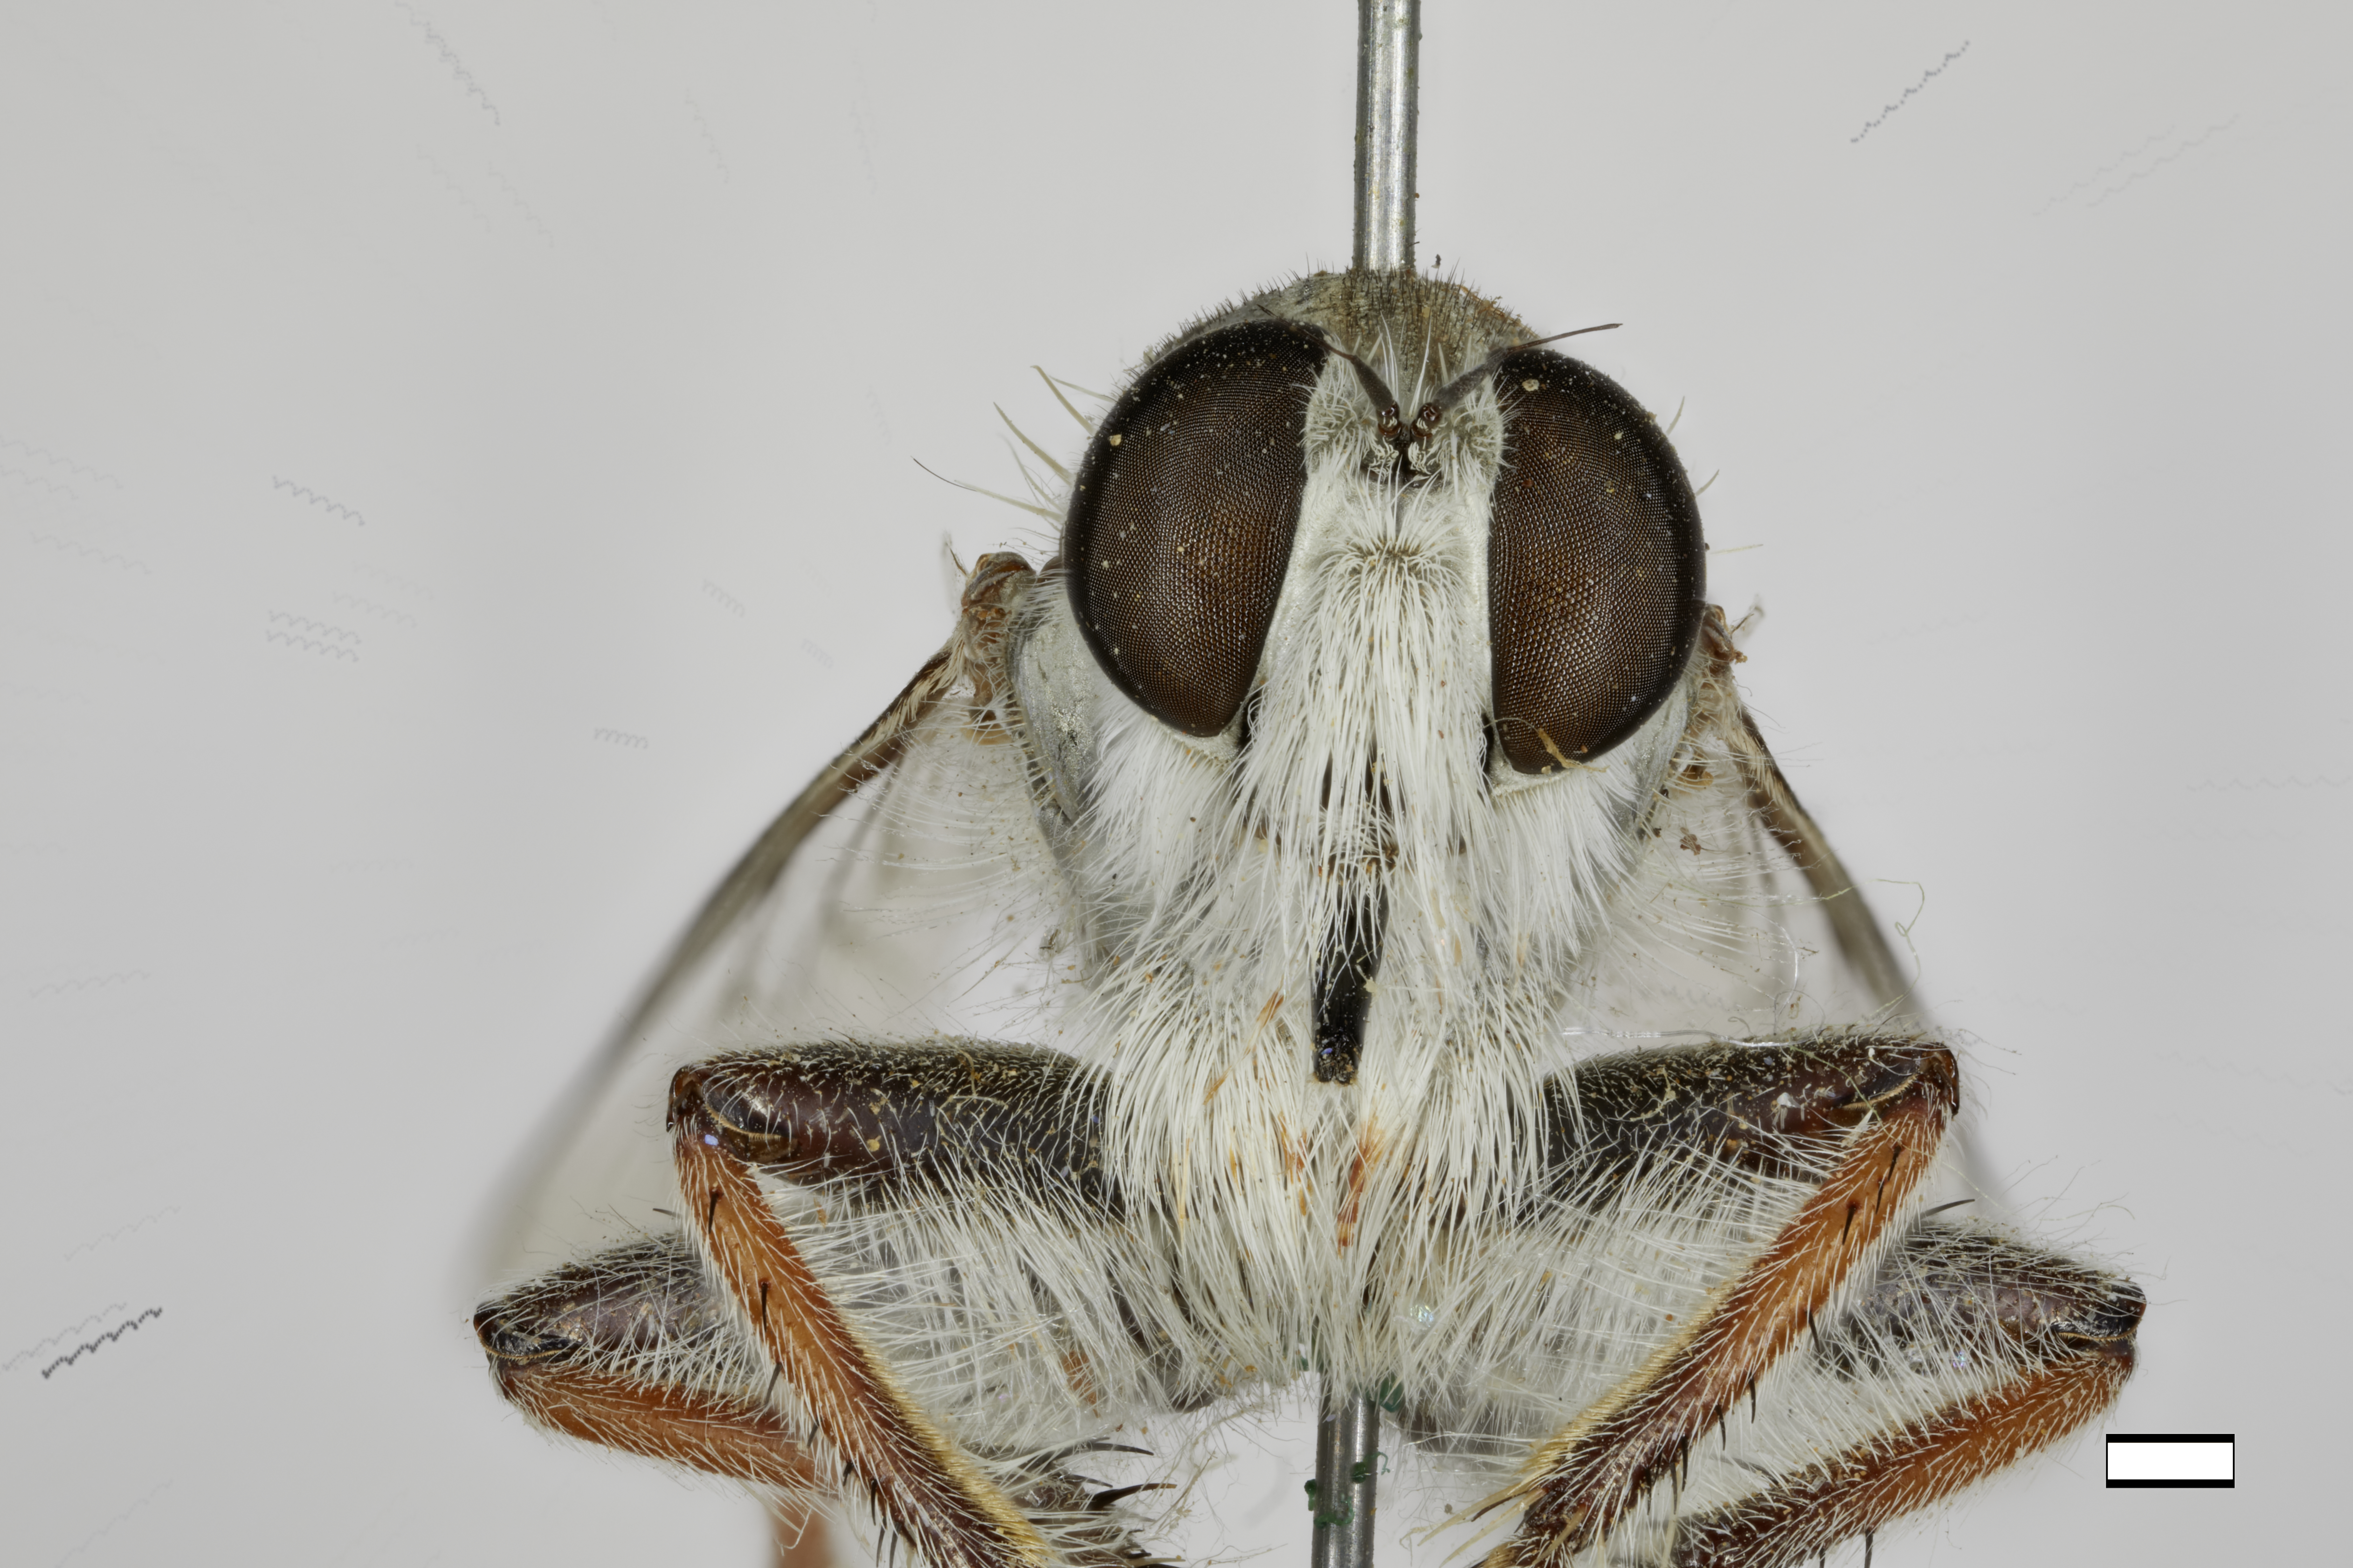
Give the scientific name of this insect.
Efferia candida
